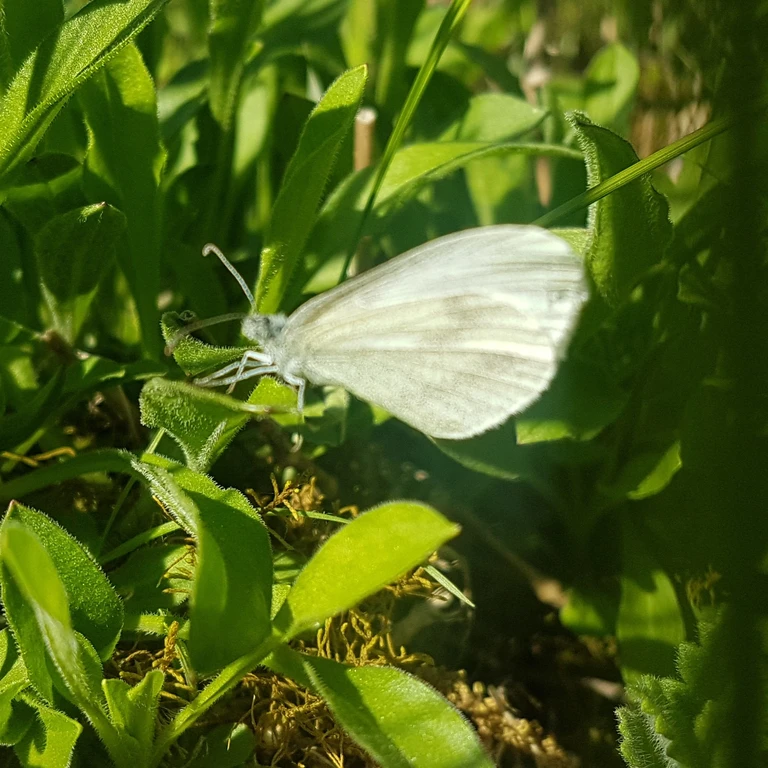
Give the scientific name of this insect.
Leptidea sinapis/juvernica
